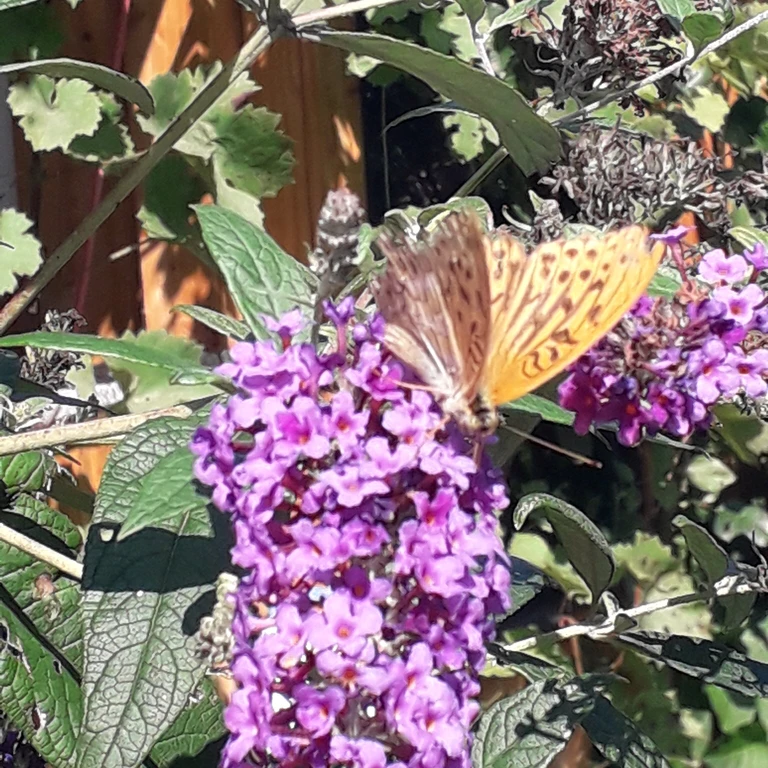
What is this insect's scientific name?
Argynnis paphia
